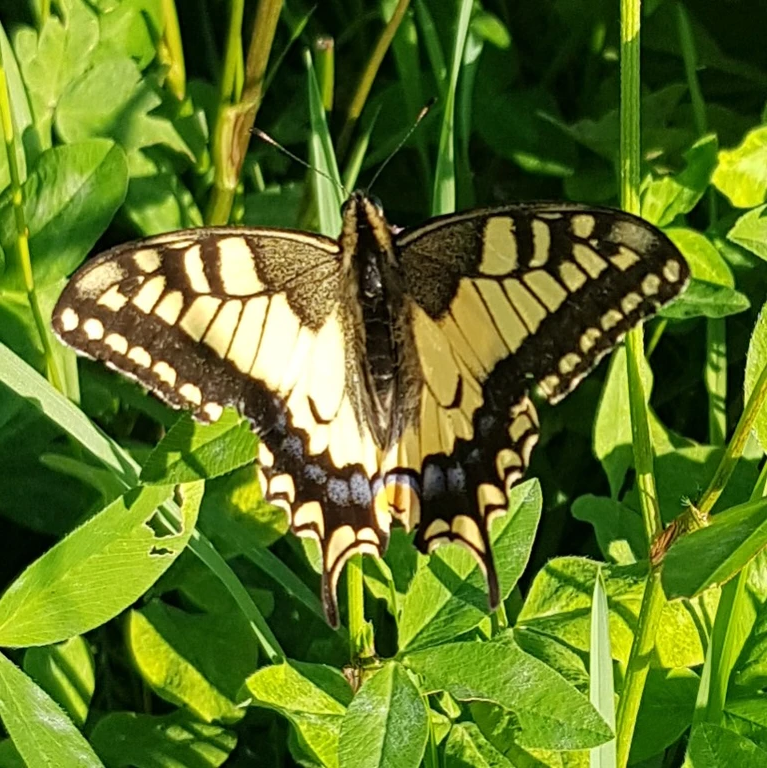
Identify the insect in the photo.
Papilio machaon
